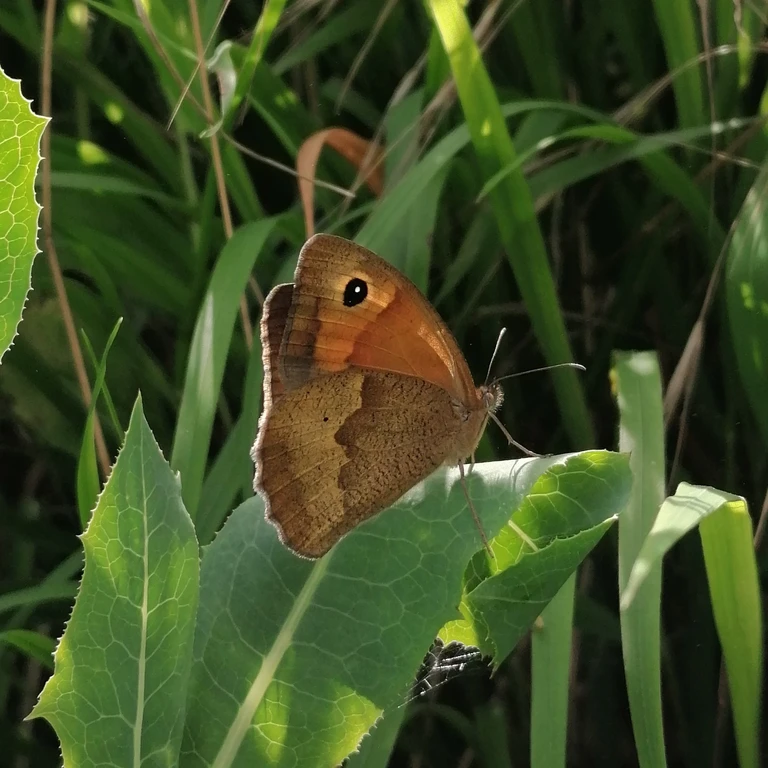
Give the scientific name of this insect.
Maniola jurtina
